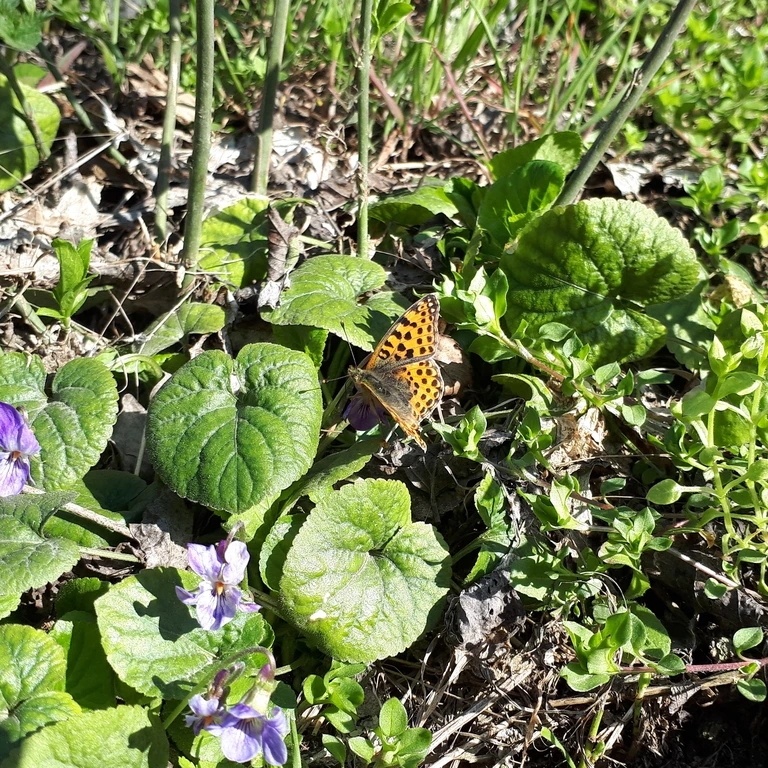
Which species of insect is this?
Issoria lathonia
